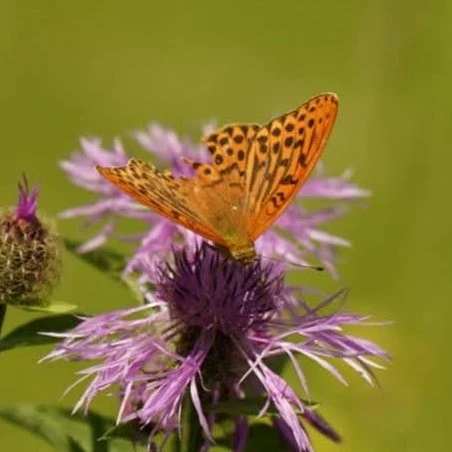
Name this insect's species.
Argynnis paphia
